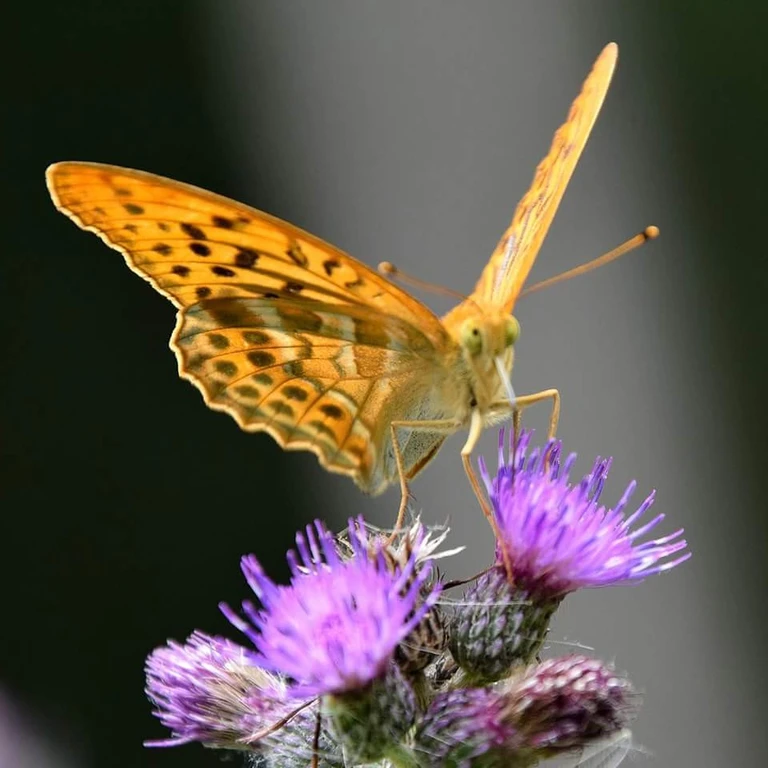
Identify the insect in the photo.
Argynnis paphia
